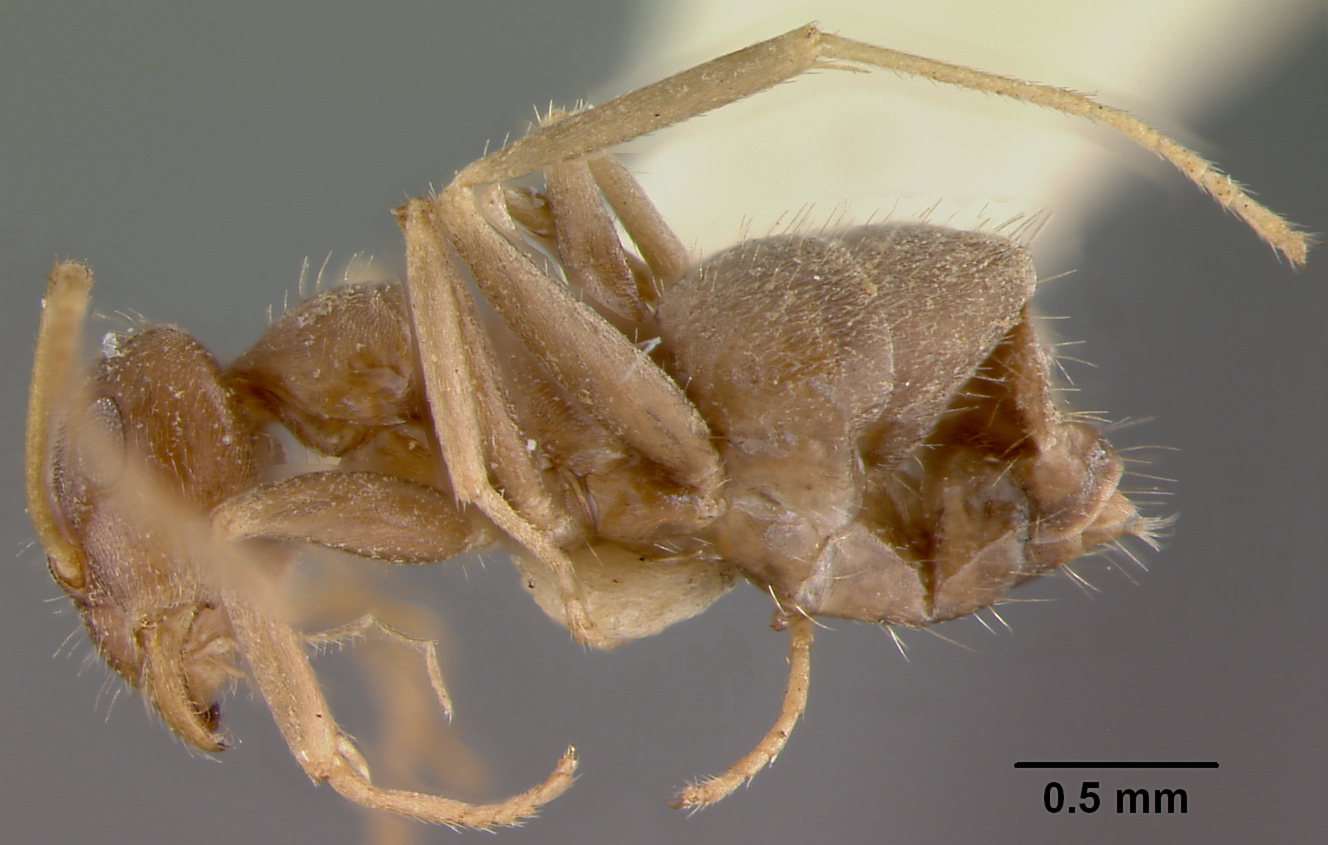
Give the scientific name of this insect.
Lasius alienus
